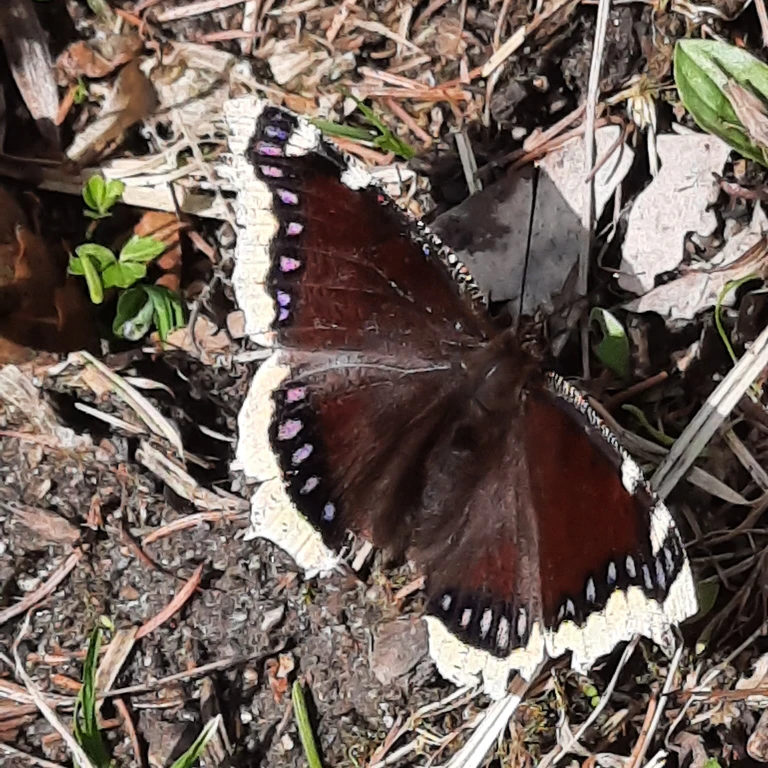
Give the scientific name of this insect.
Nymphalis antiopa
